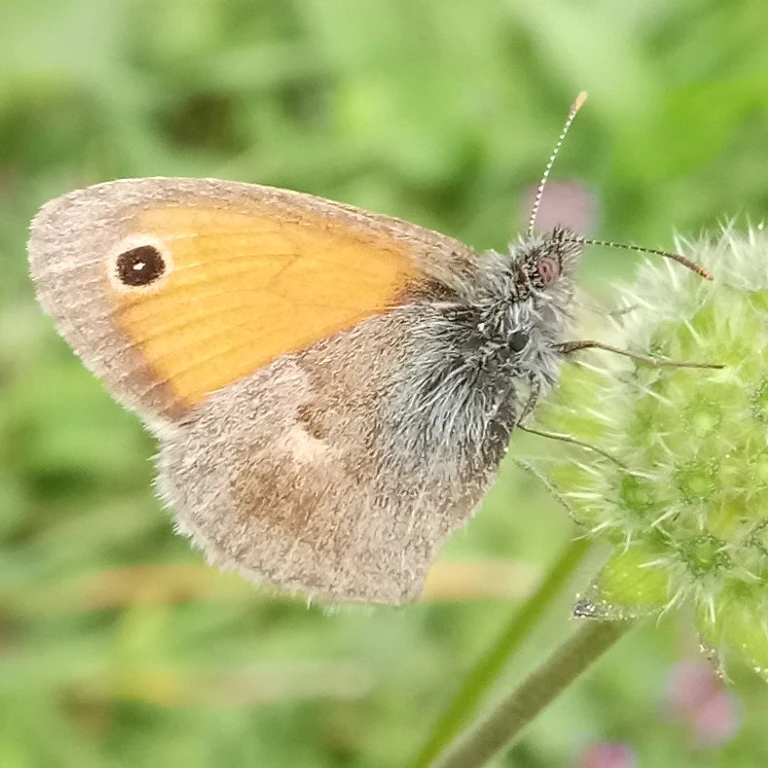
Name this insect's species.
Coenonympha pamphilus
